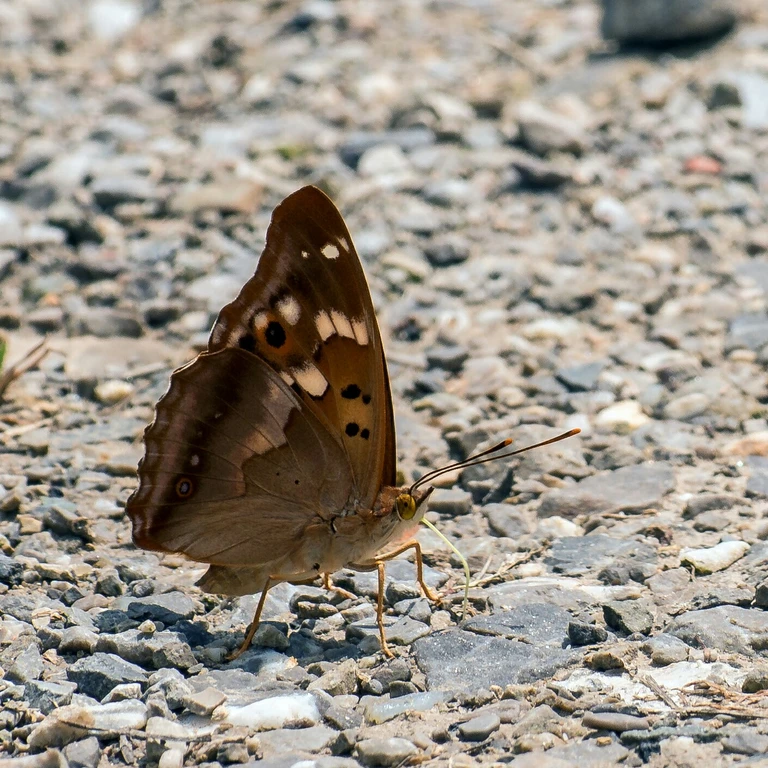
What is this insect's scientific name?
Apatura ilia
